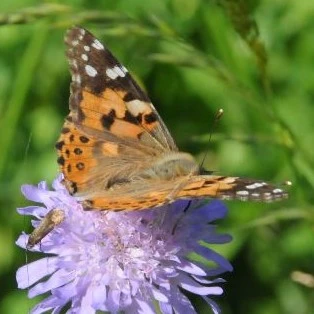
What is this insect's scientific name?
Vanessa cardui
